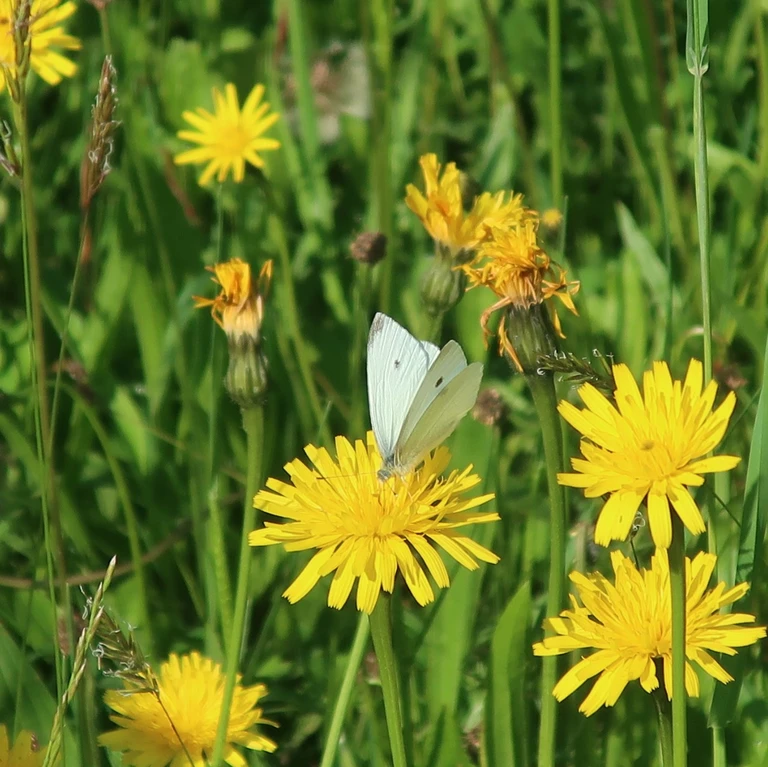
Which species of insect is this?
Pieris rapae
